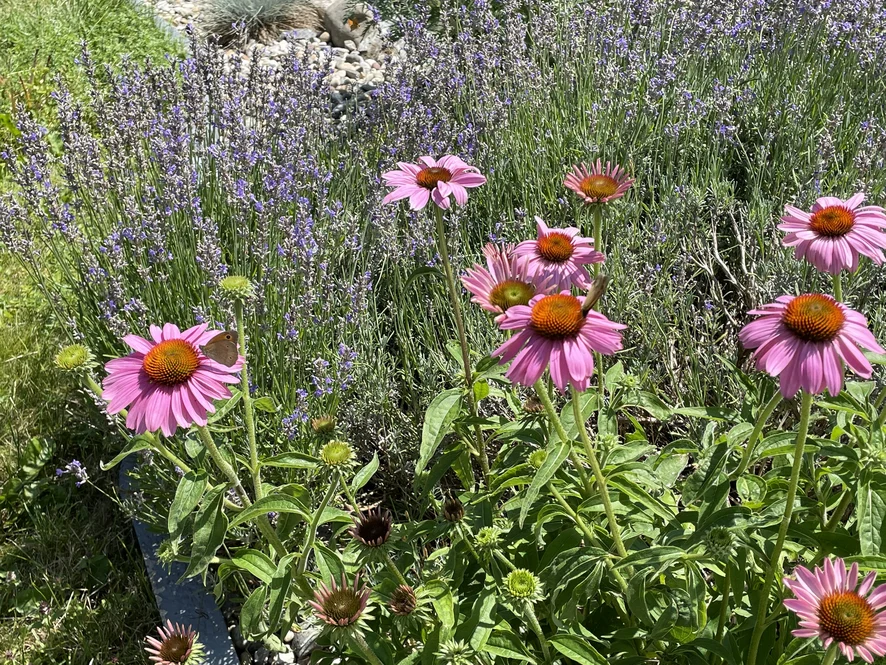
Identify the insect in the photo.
Maniola jurtina
